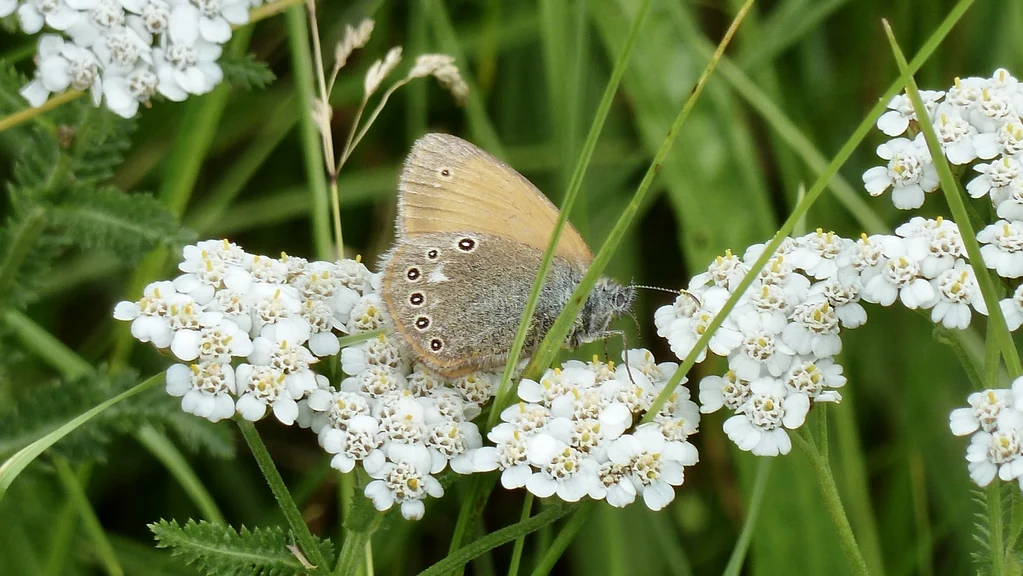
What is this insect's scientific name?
Coenonympha glycerion (also Coenonympha iphis)
